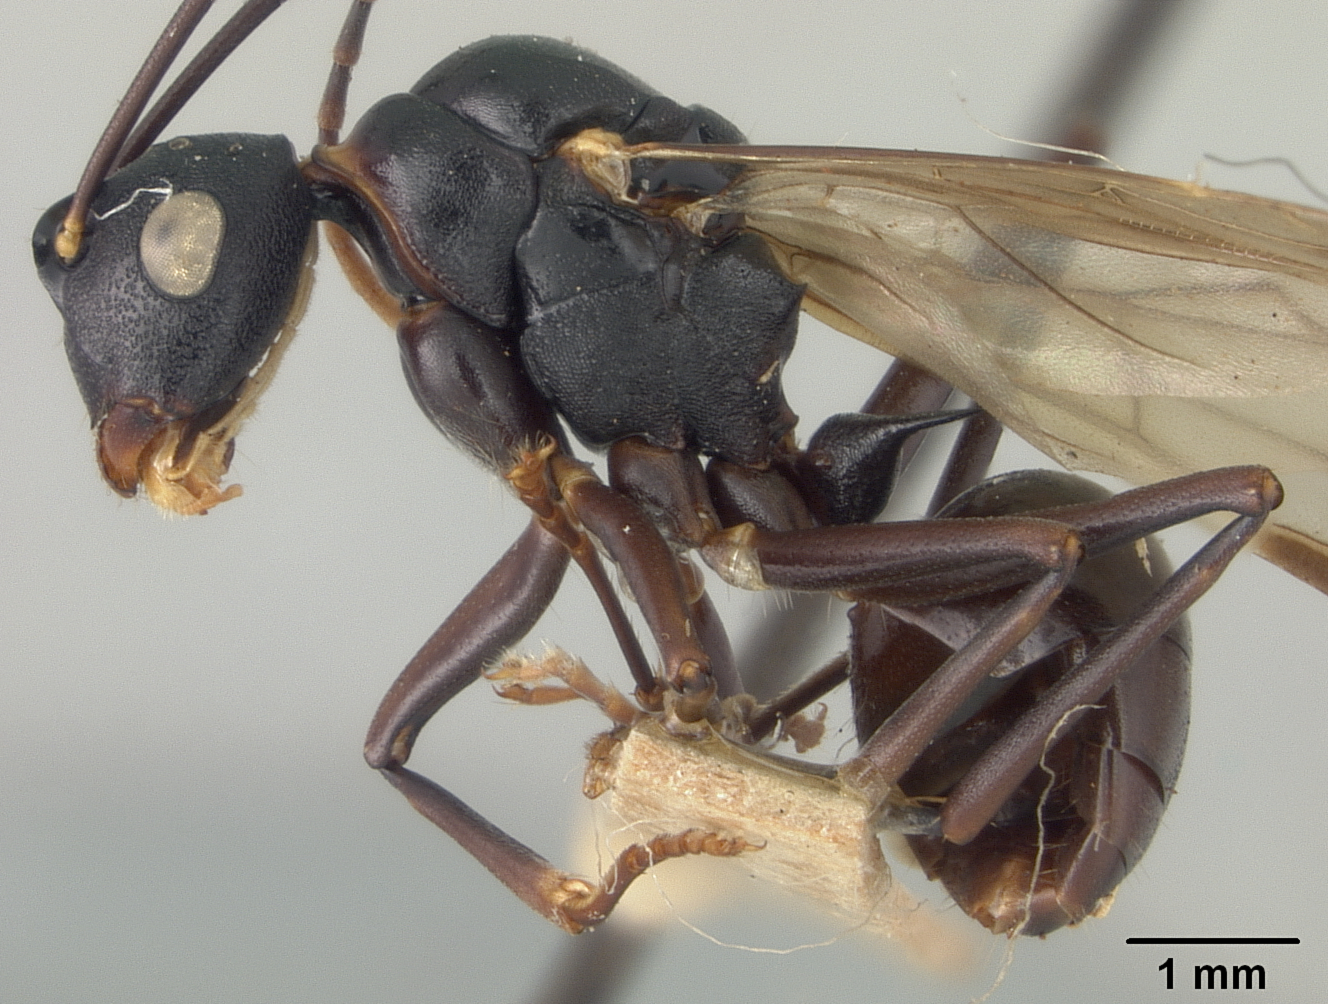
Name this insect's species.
Polyrhachis osae
